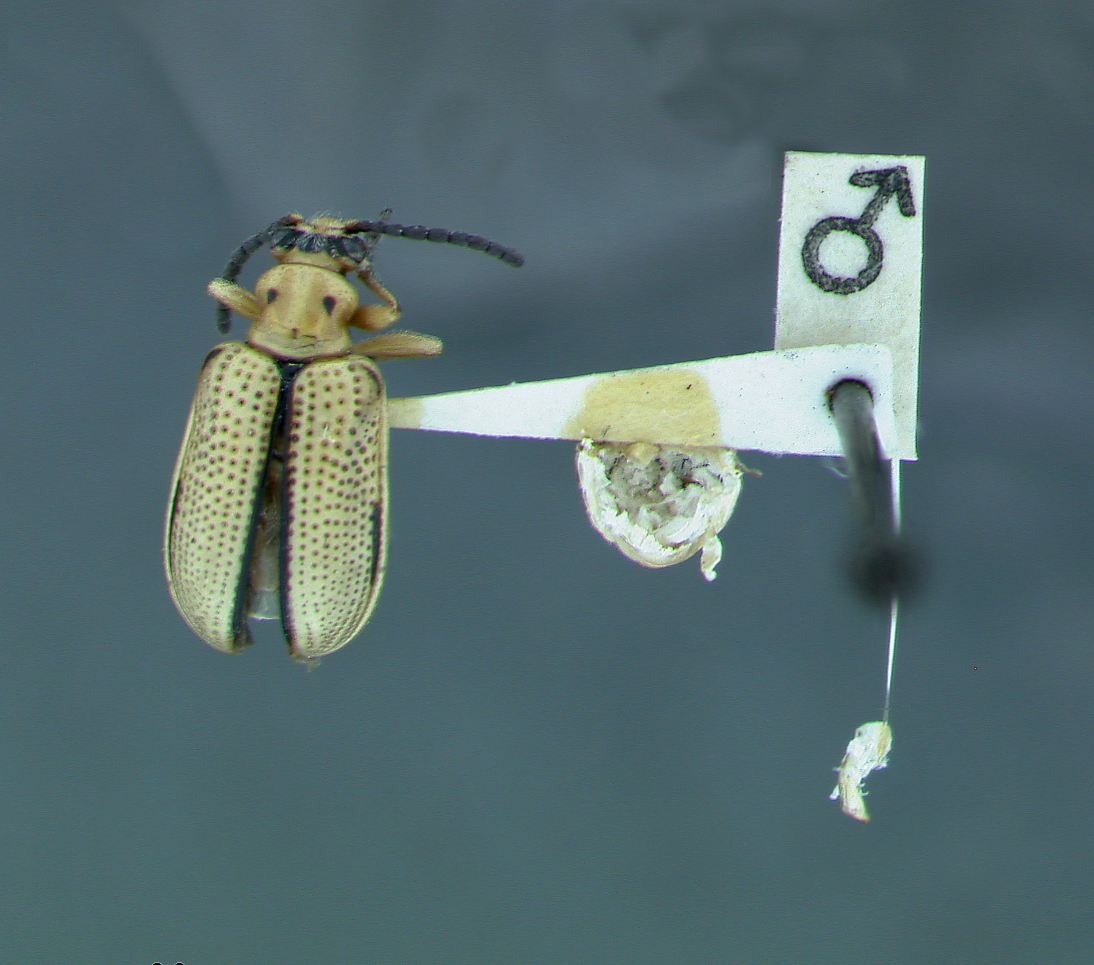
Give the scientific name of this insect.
Lema melanofrons
